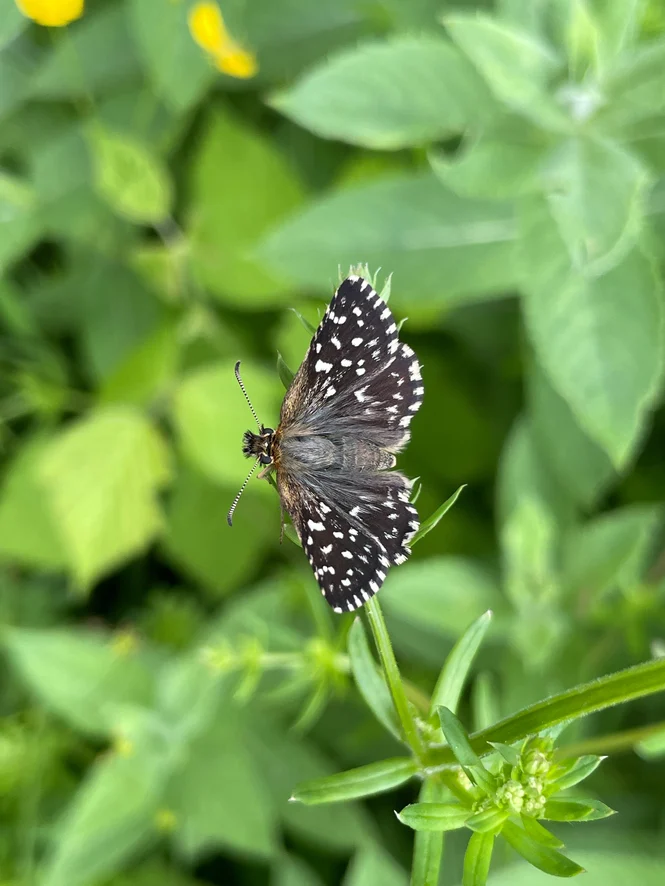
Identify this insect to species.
Pyrgus malvae
